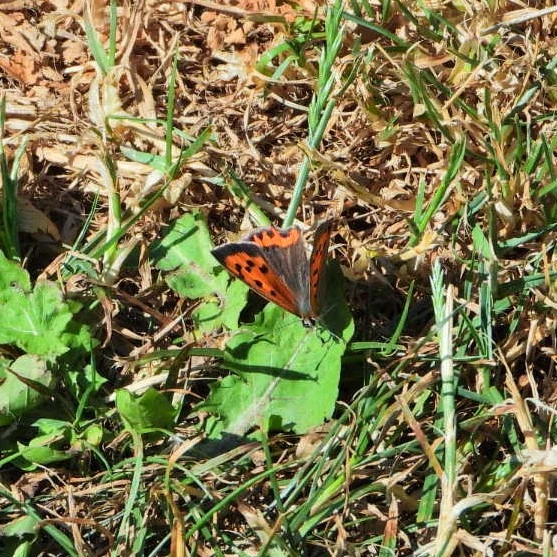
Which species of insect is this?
Lycaena phlaeas
